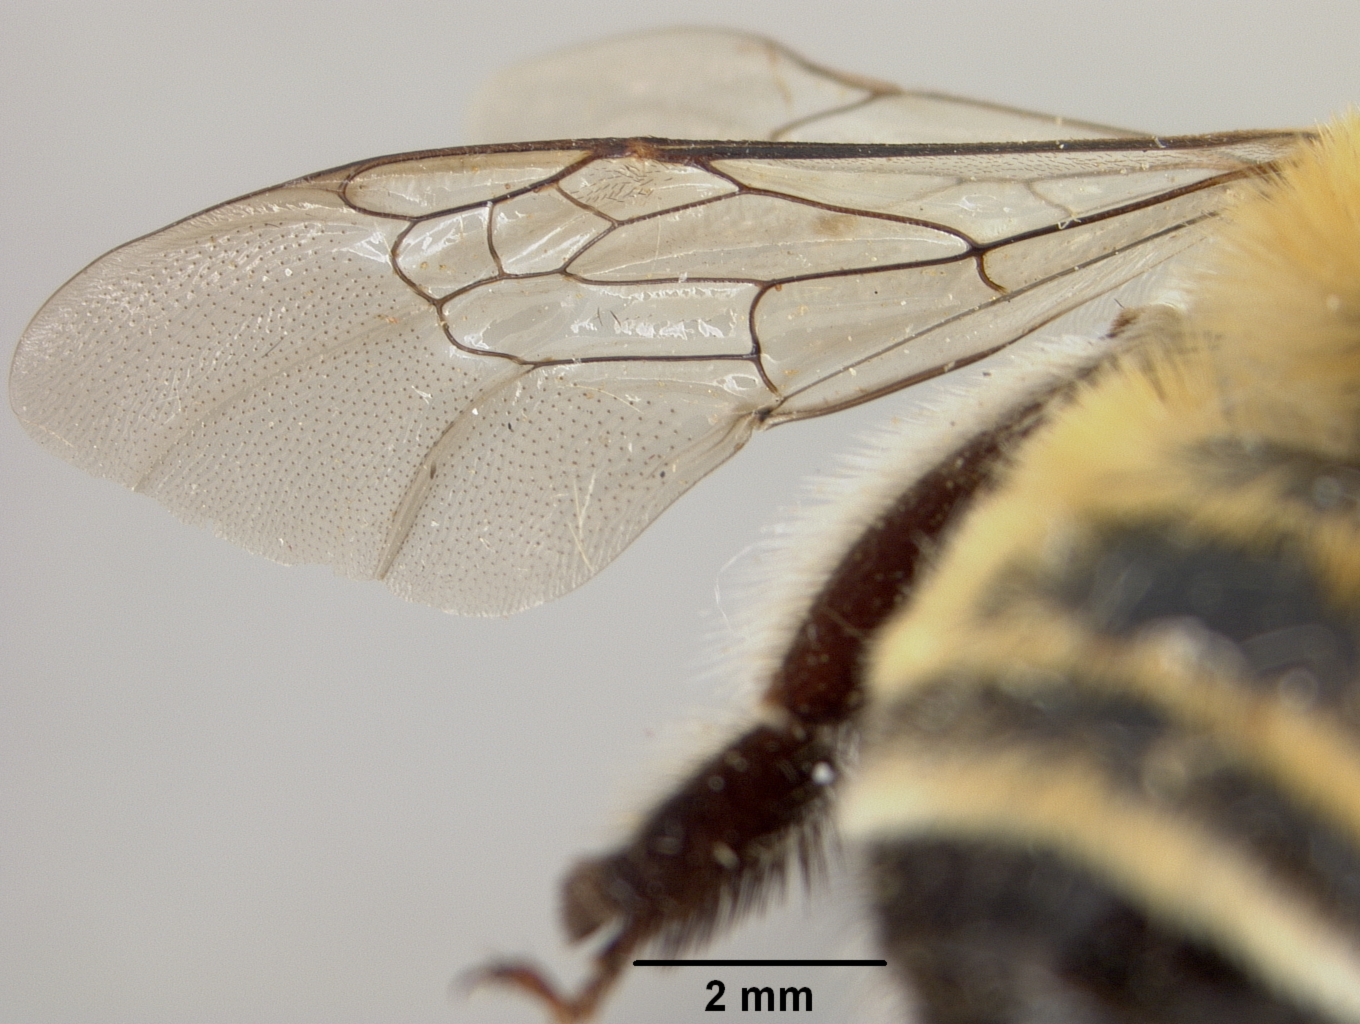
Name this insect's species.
Anthophora usbekistana
